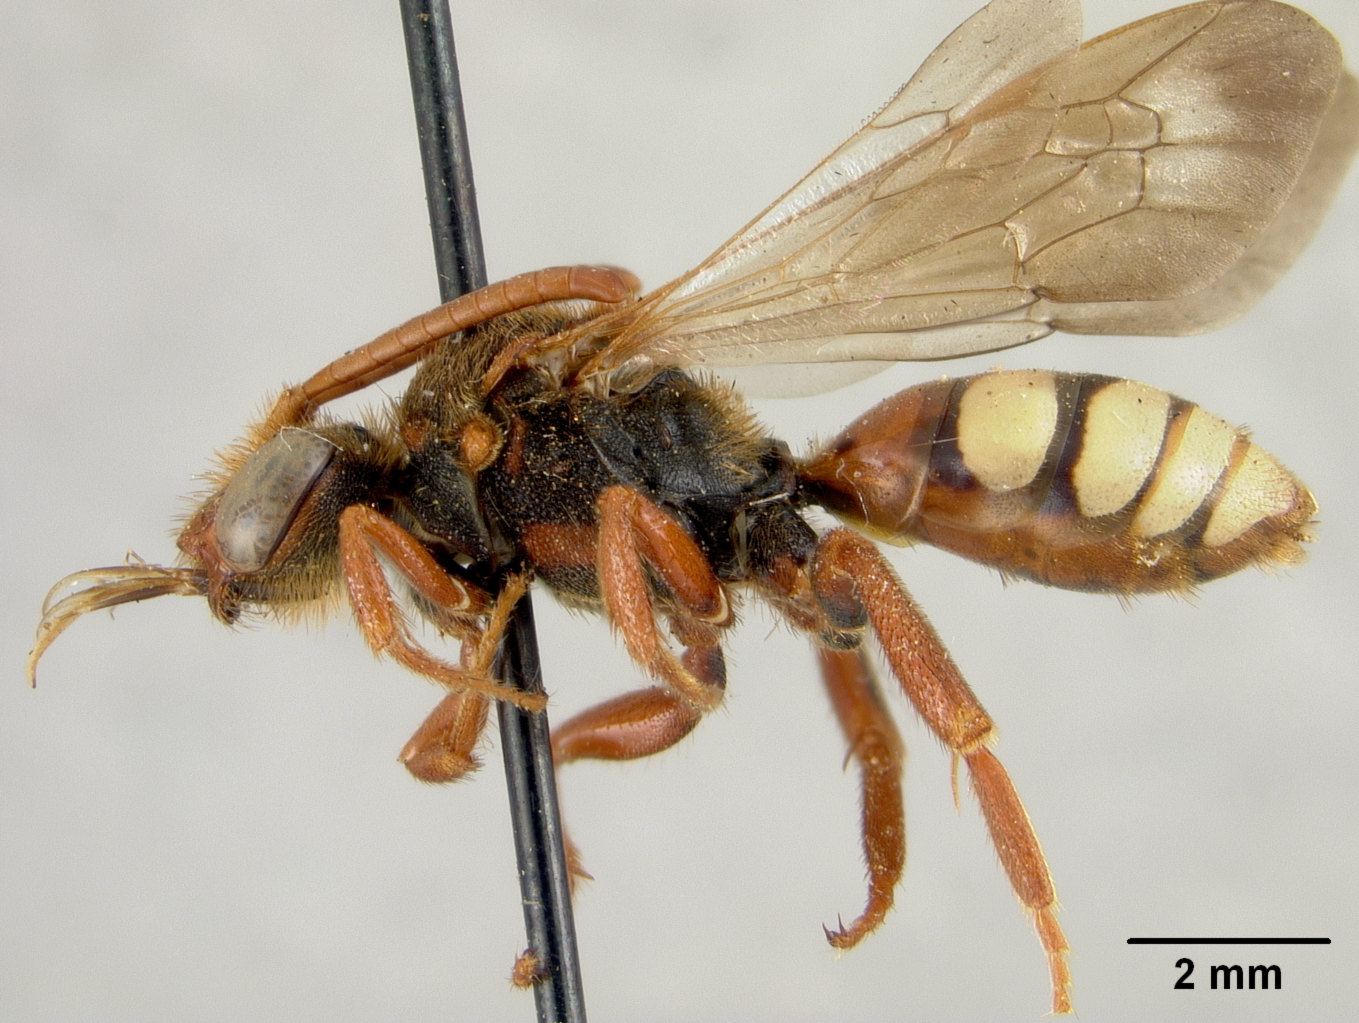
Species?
Nomada rohweri
